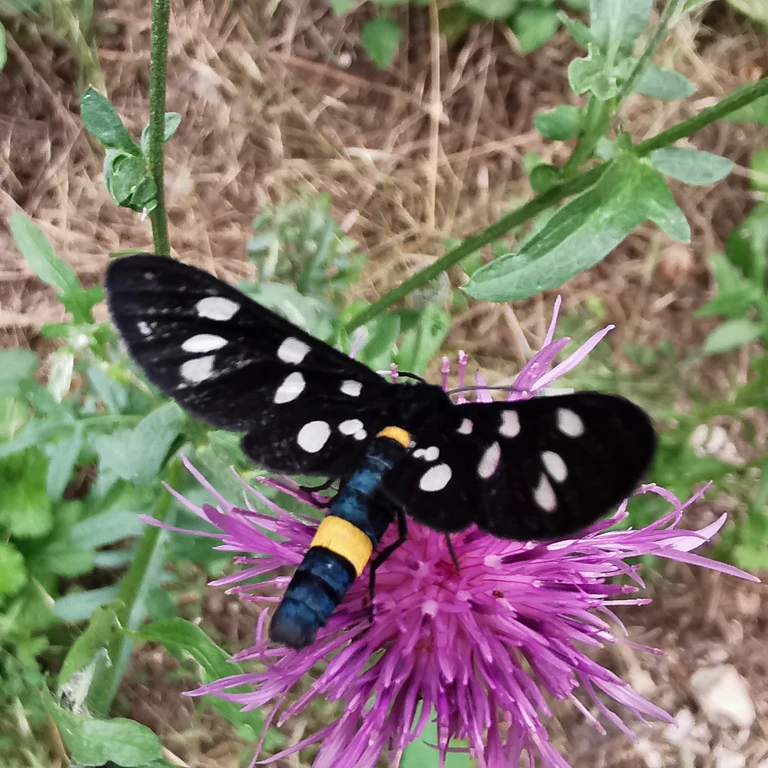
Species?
Amata phegea
